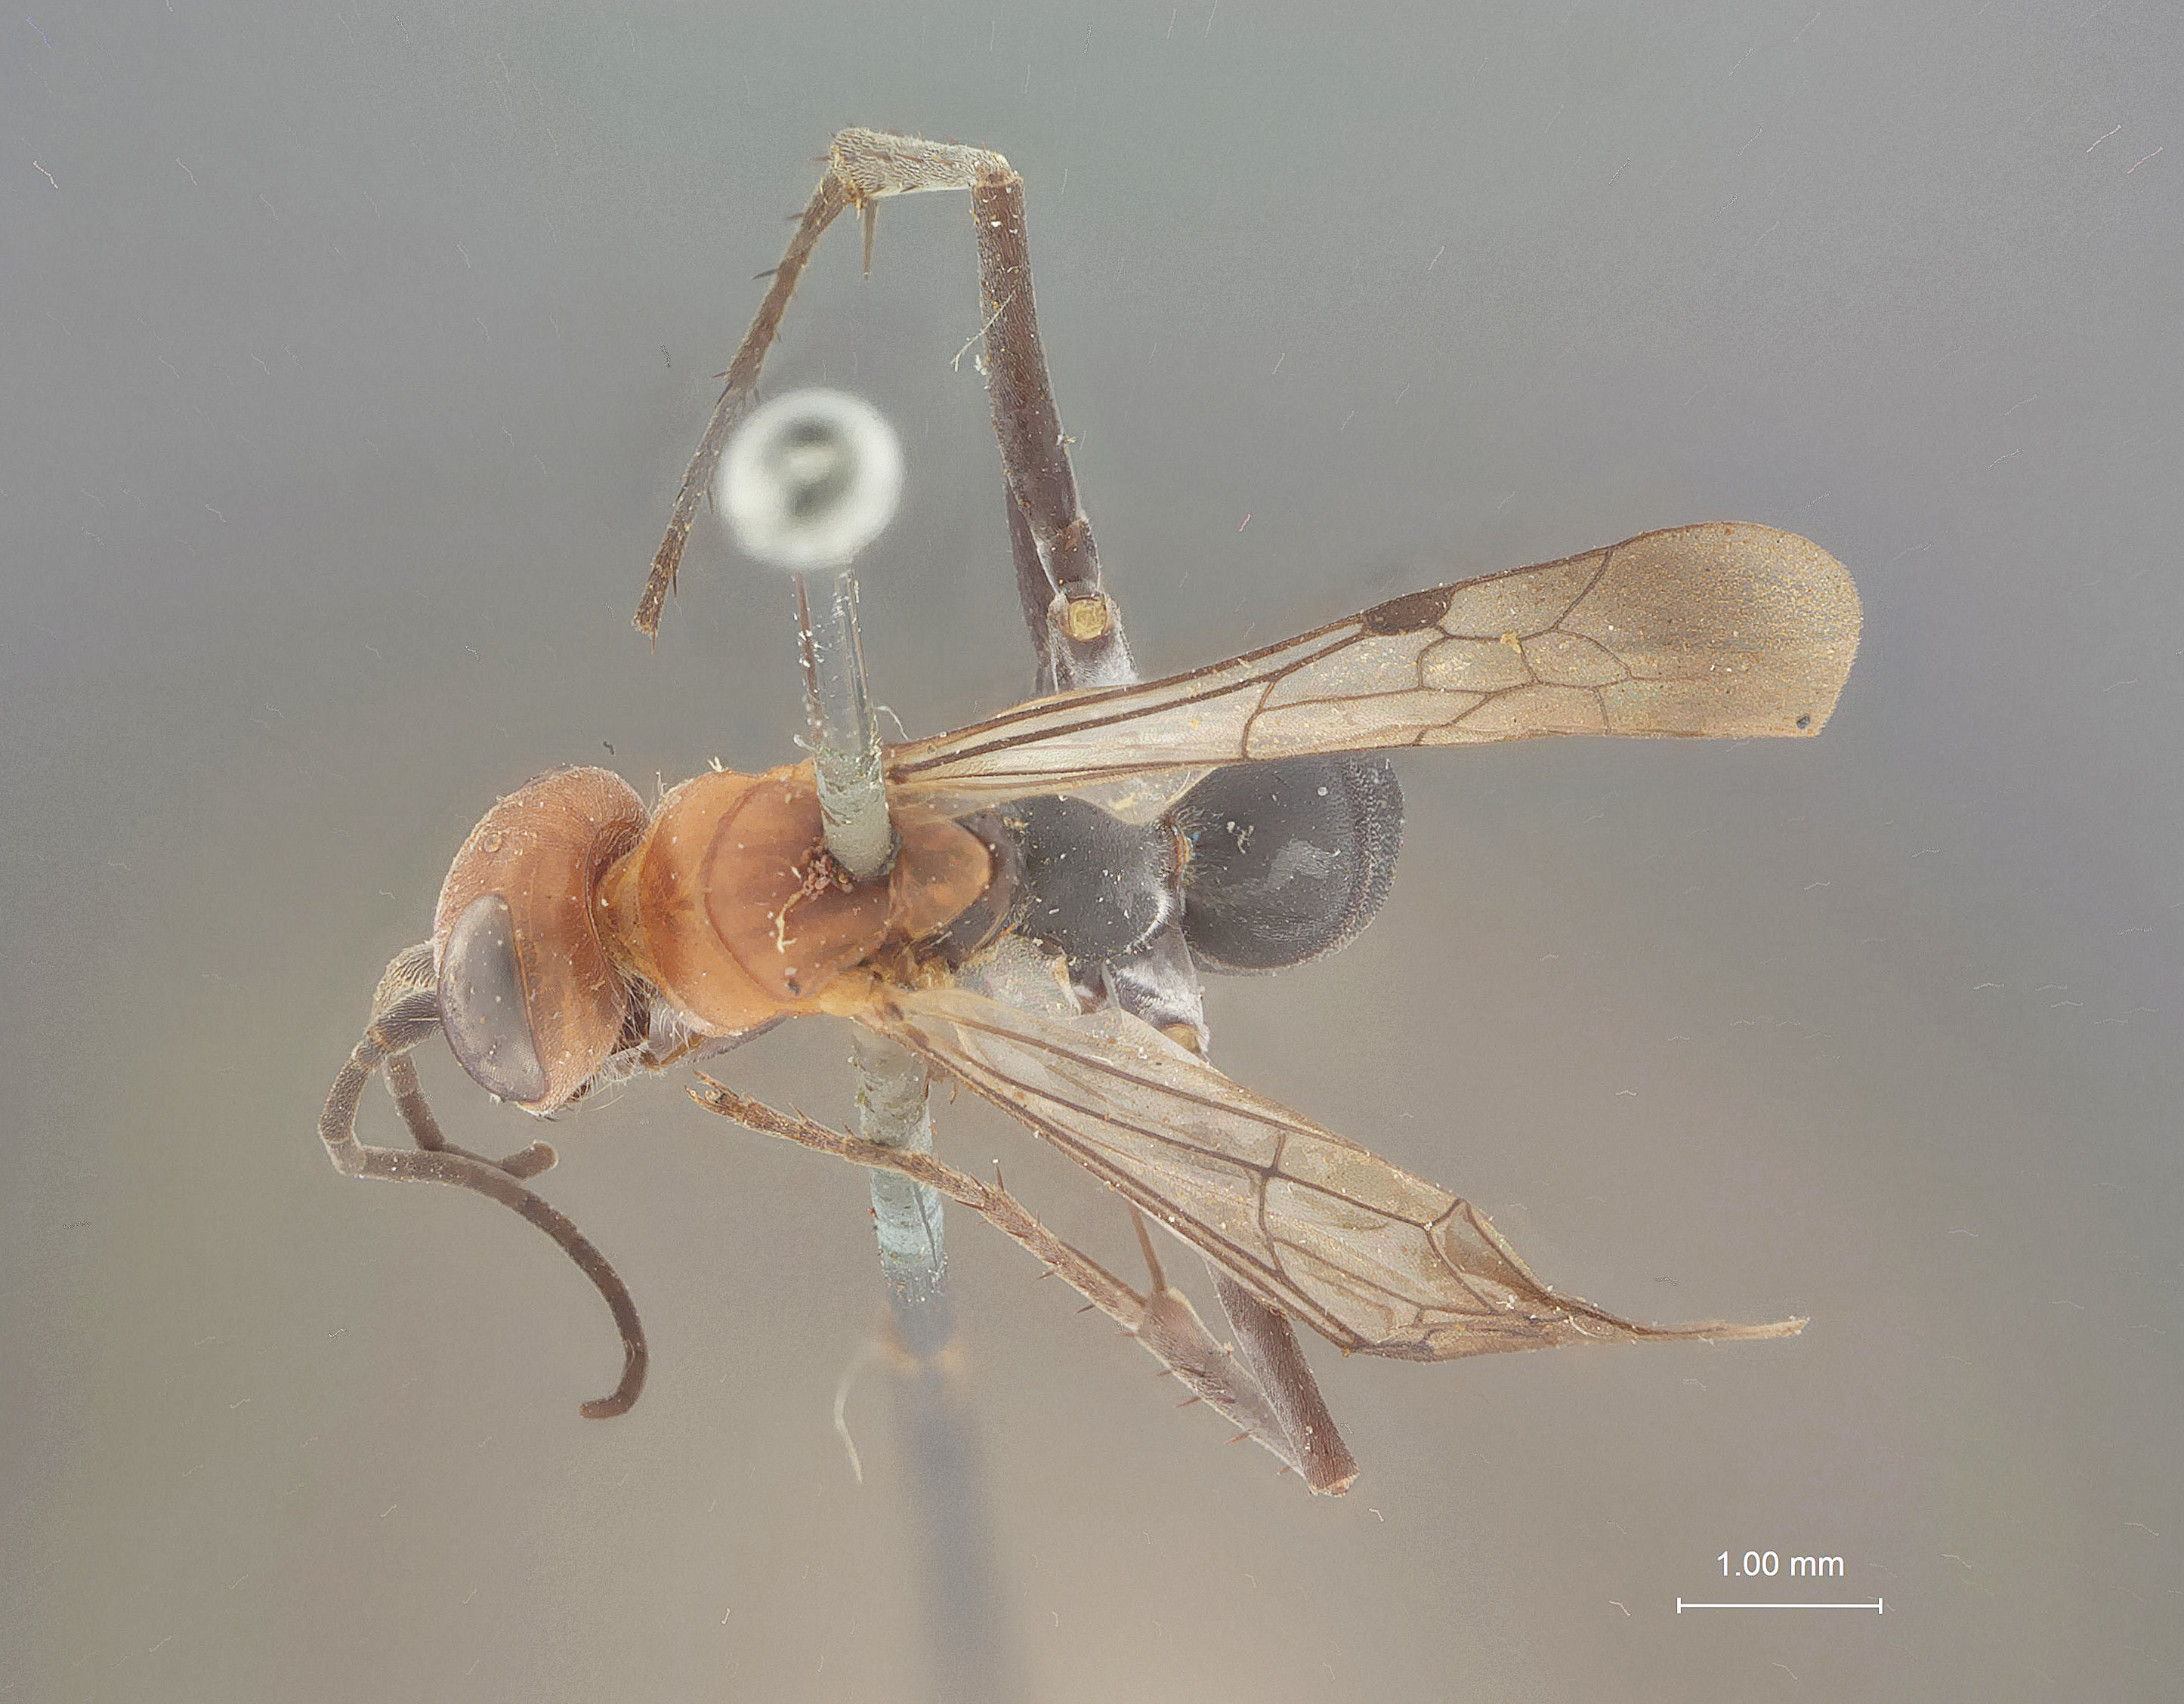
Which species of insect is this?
Psammochares philippinensis
